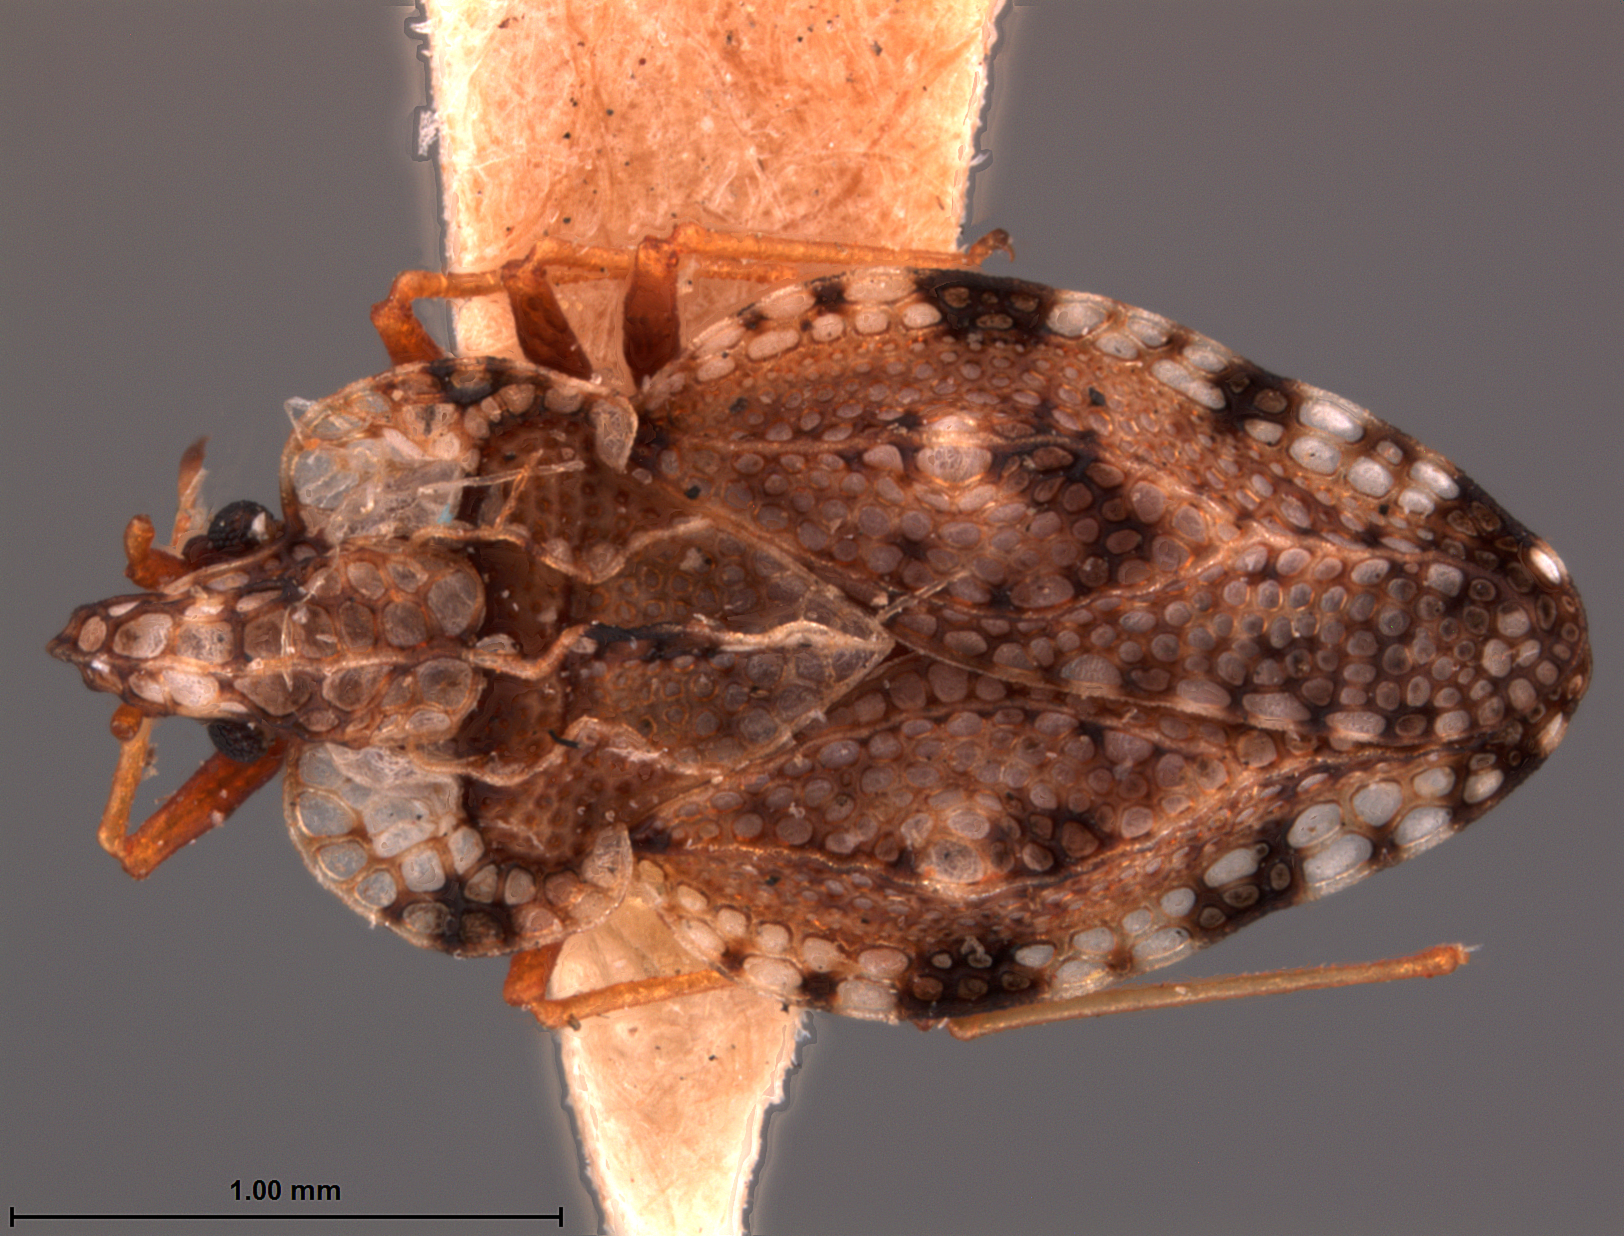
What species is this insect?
Dolichocysta magna
